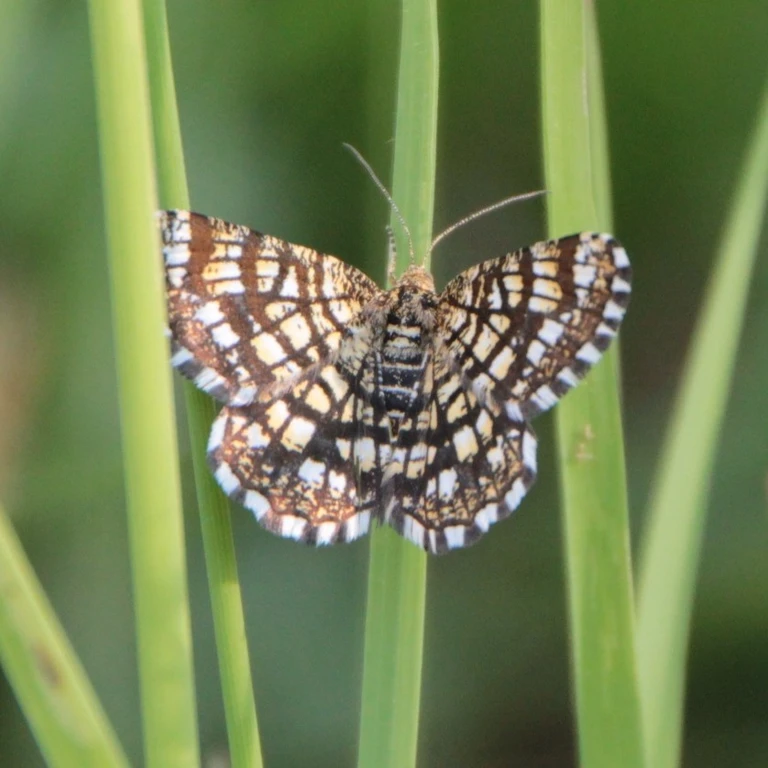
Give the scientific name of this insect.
Chiasmia clathrata
